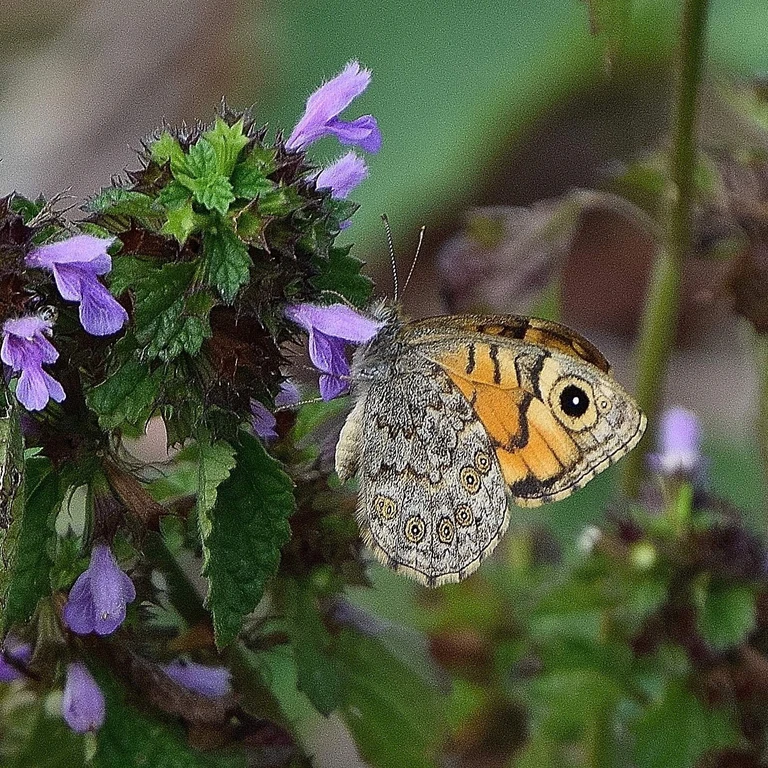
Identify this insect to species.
Lasiommata megera (also Pararge megera)
